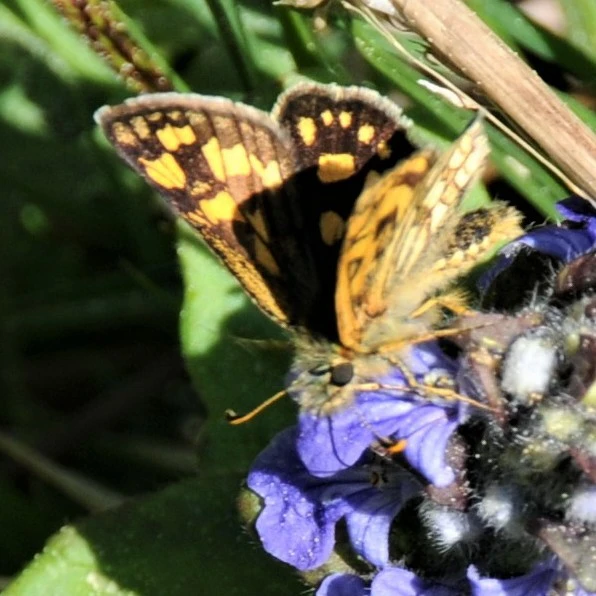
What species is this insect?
Carterocephalus palaemon
